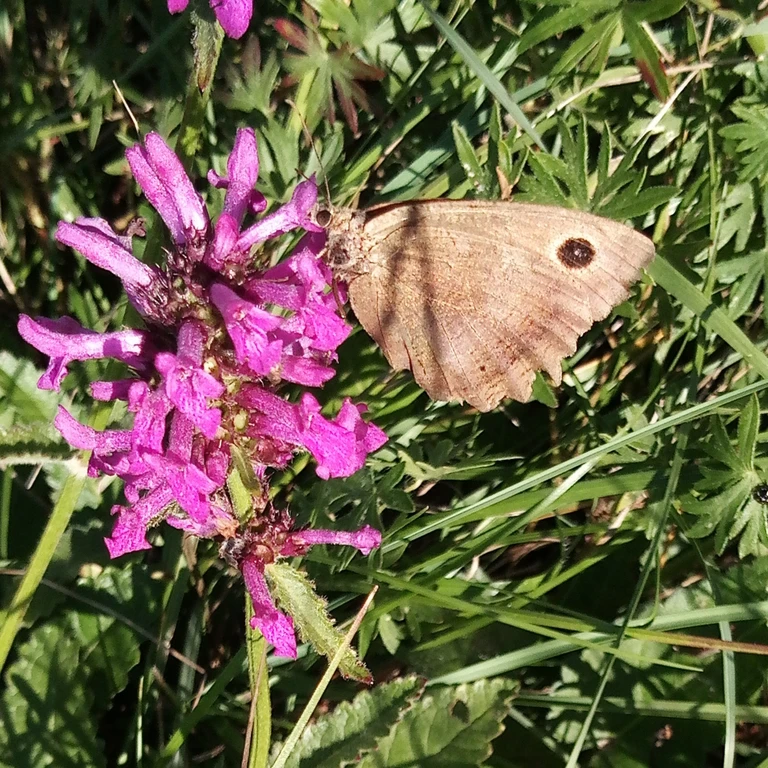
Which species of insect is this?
Minois dryas
